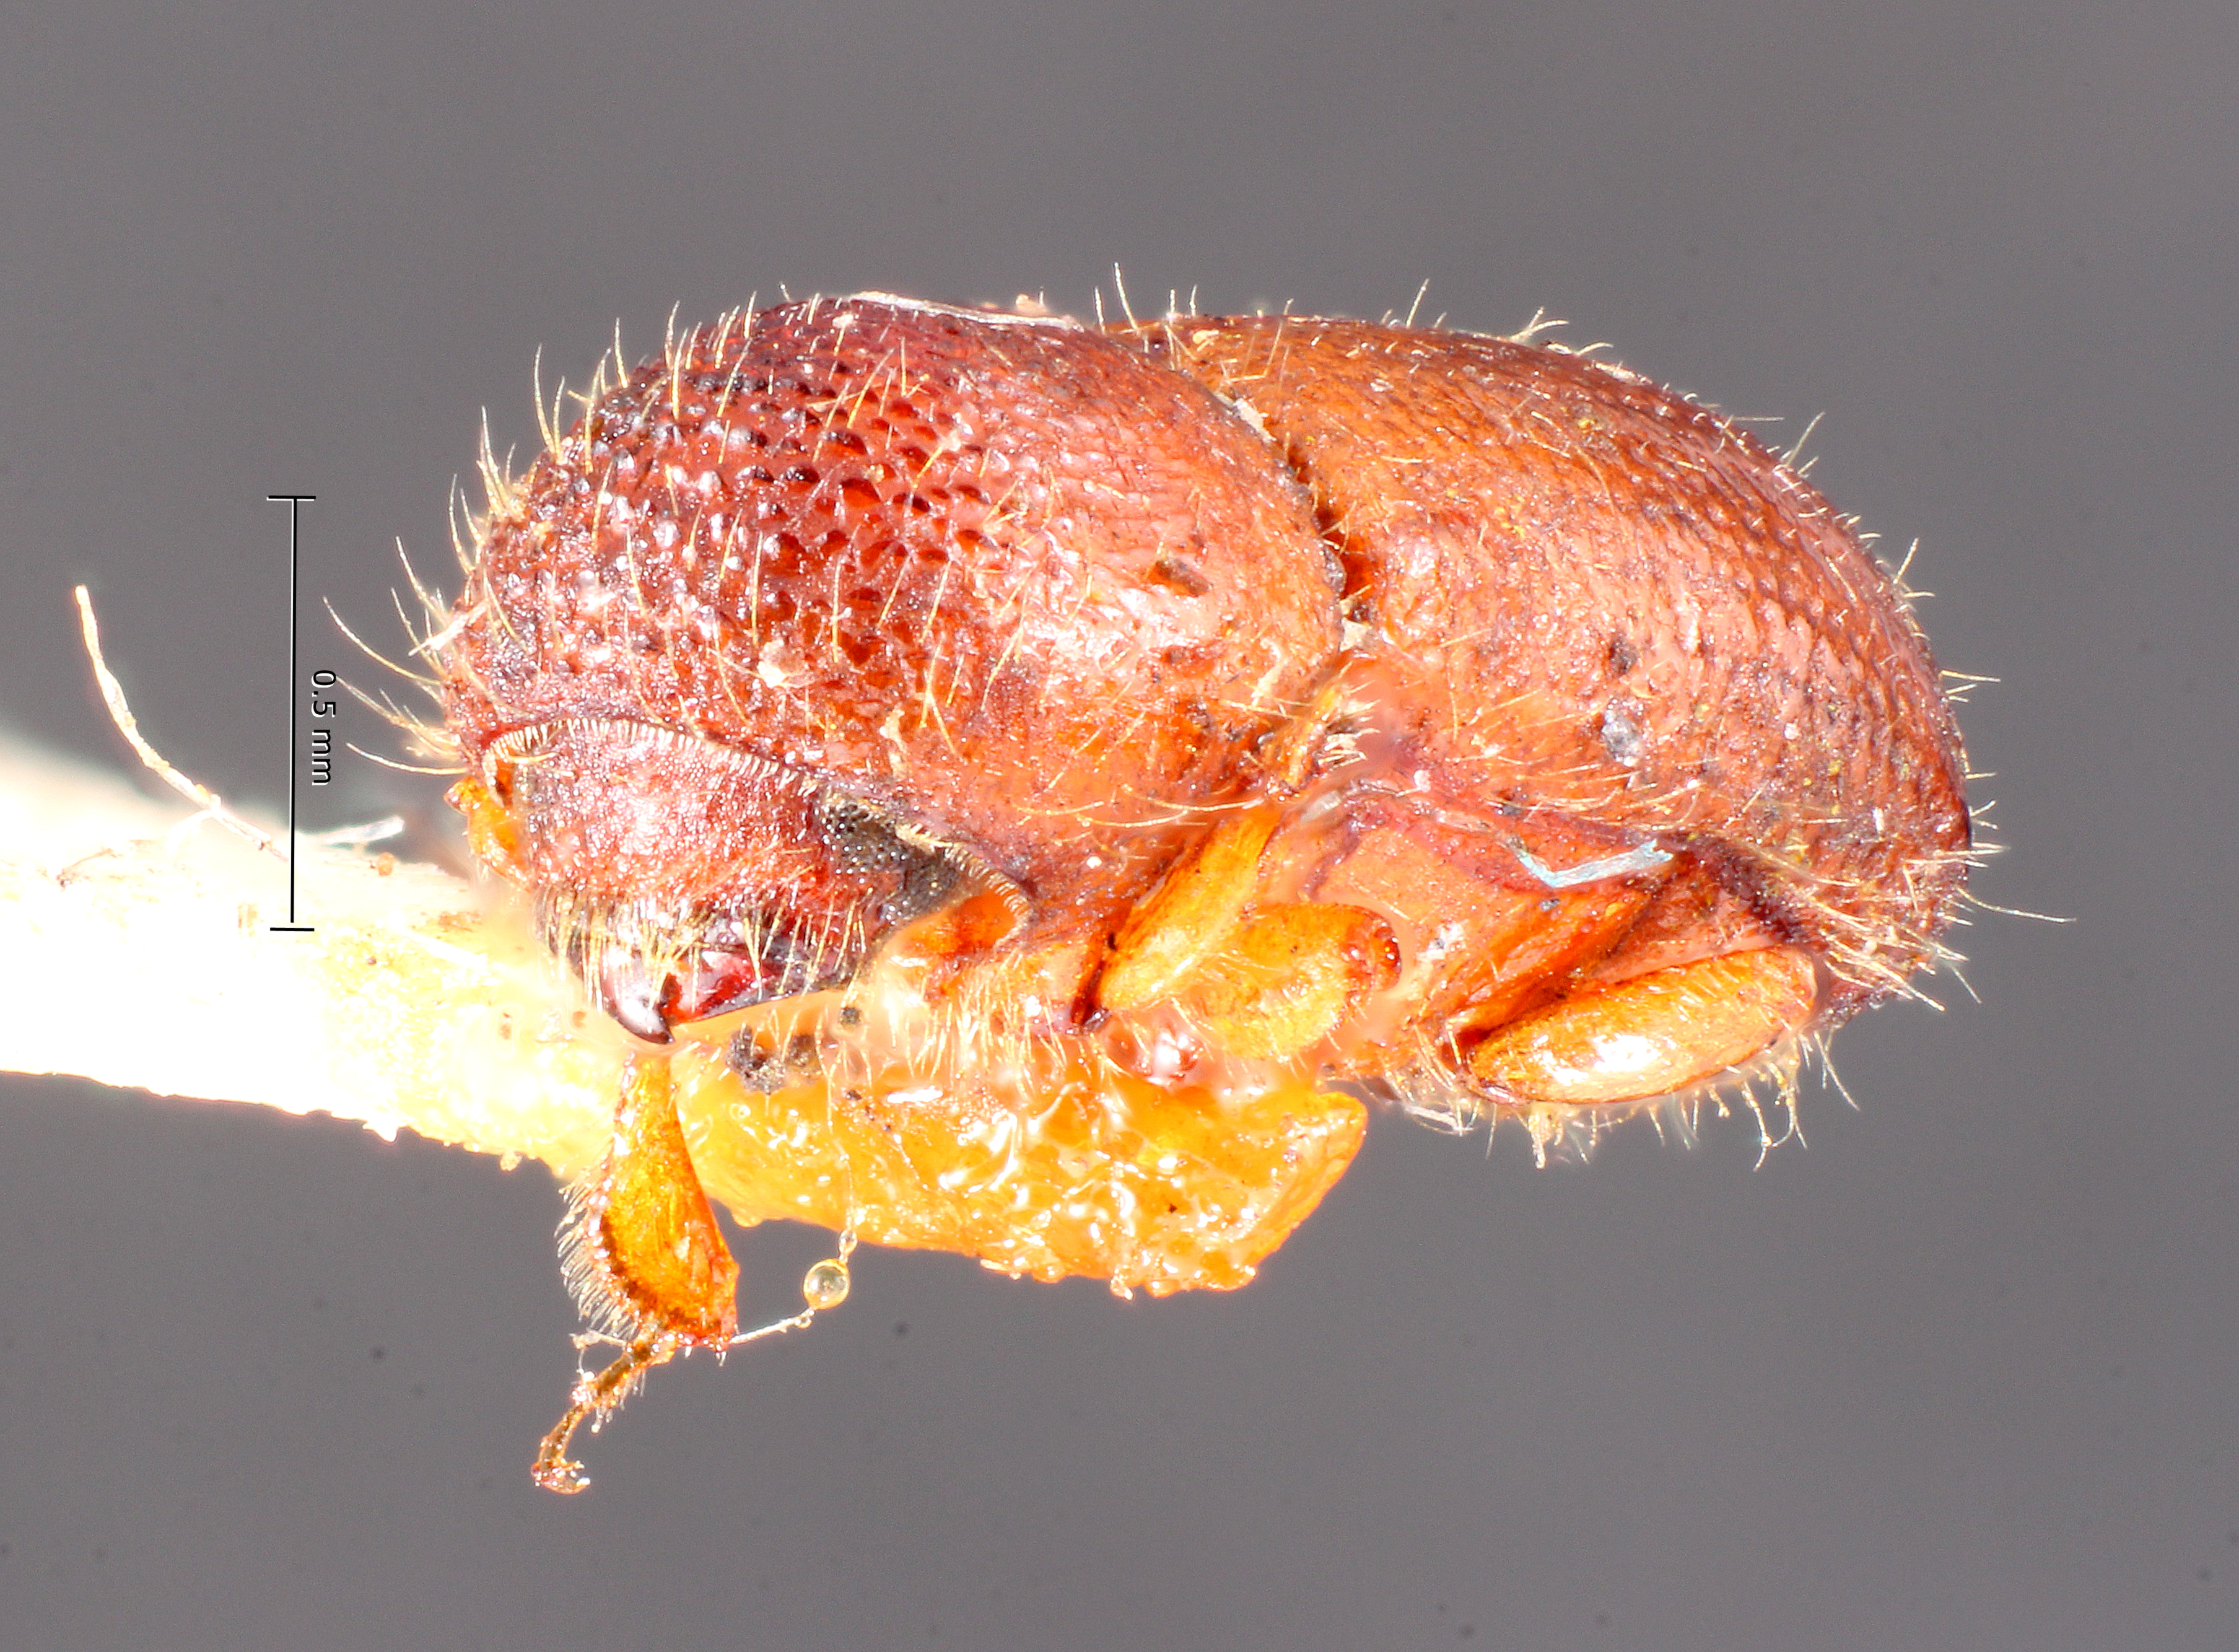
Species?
Ambrosiodmus linderae
